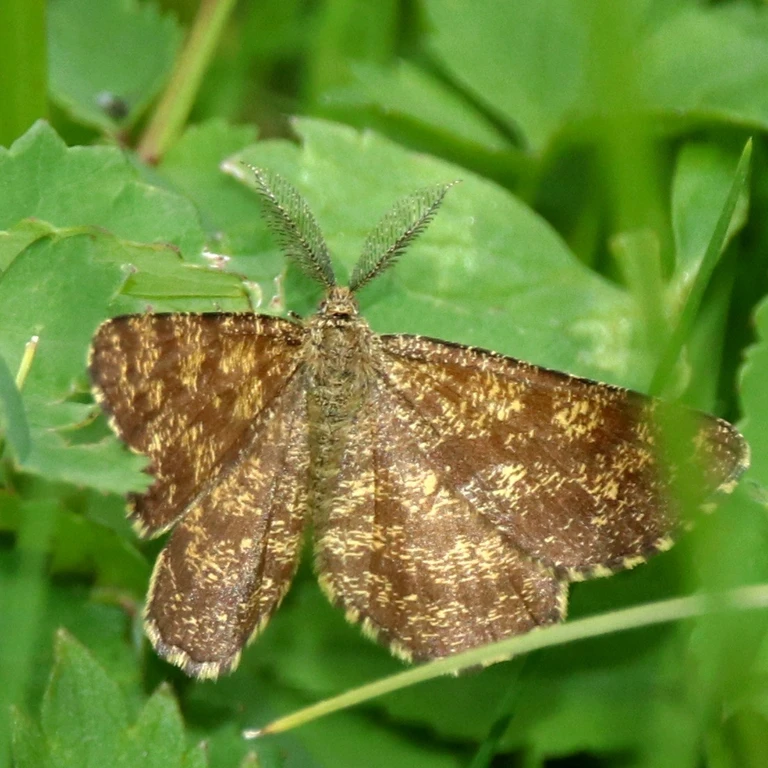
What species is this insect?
Ematurga atomaria
